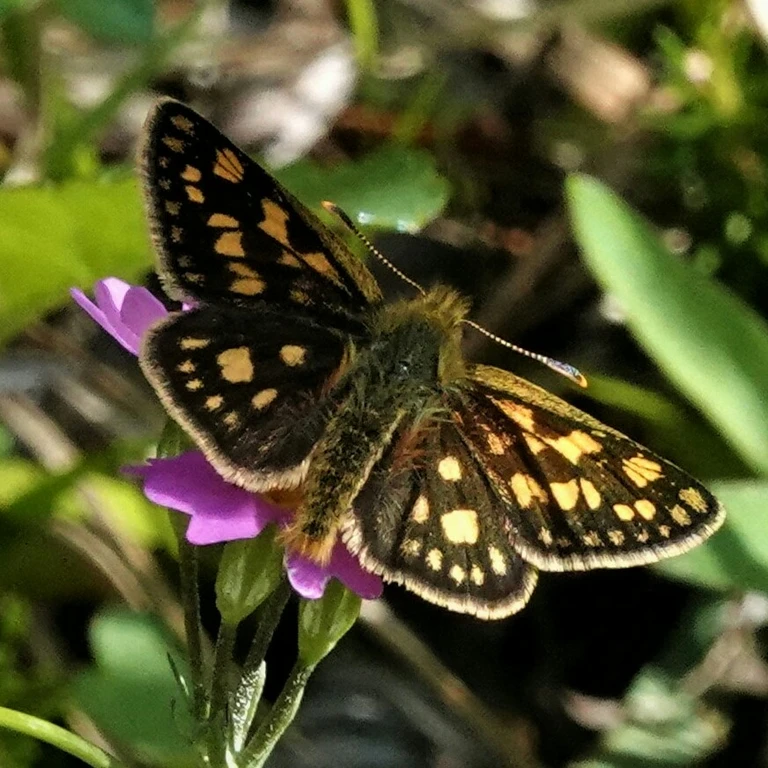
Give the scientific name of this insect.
Carterocephalus palaemon
